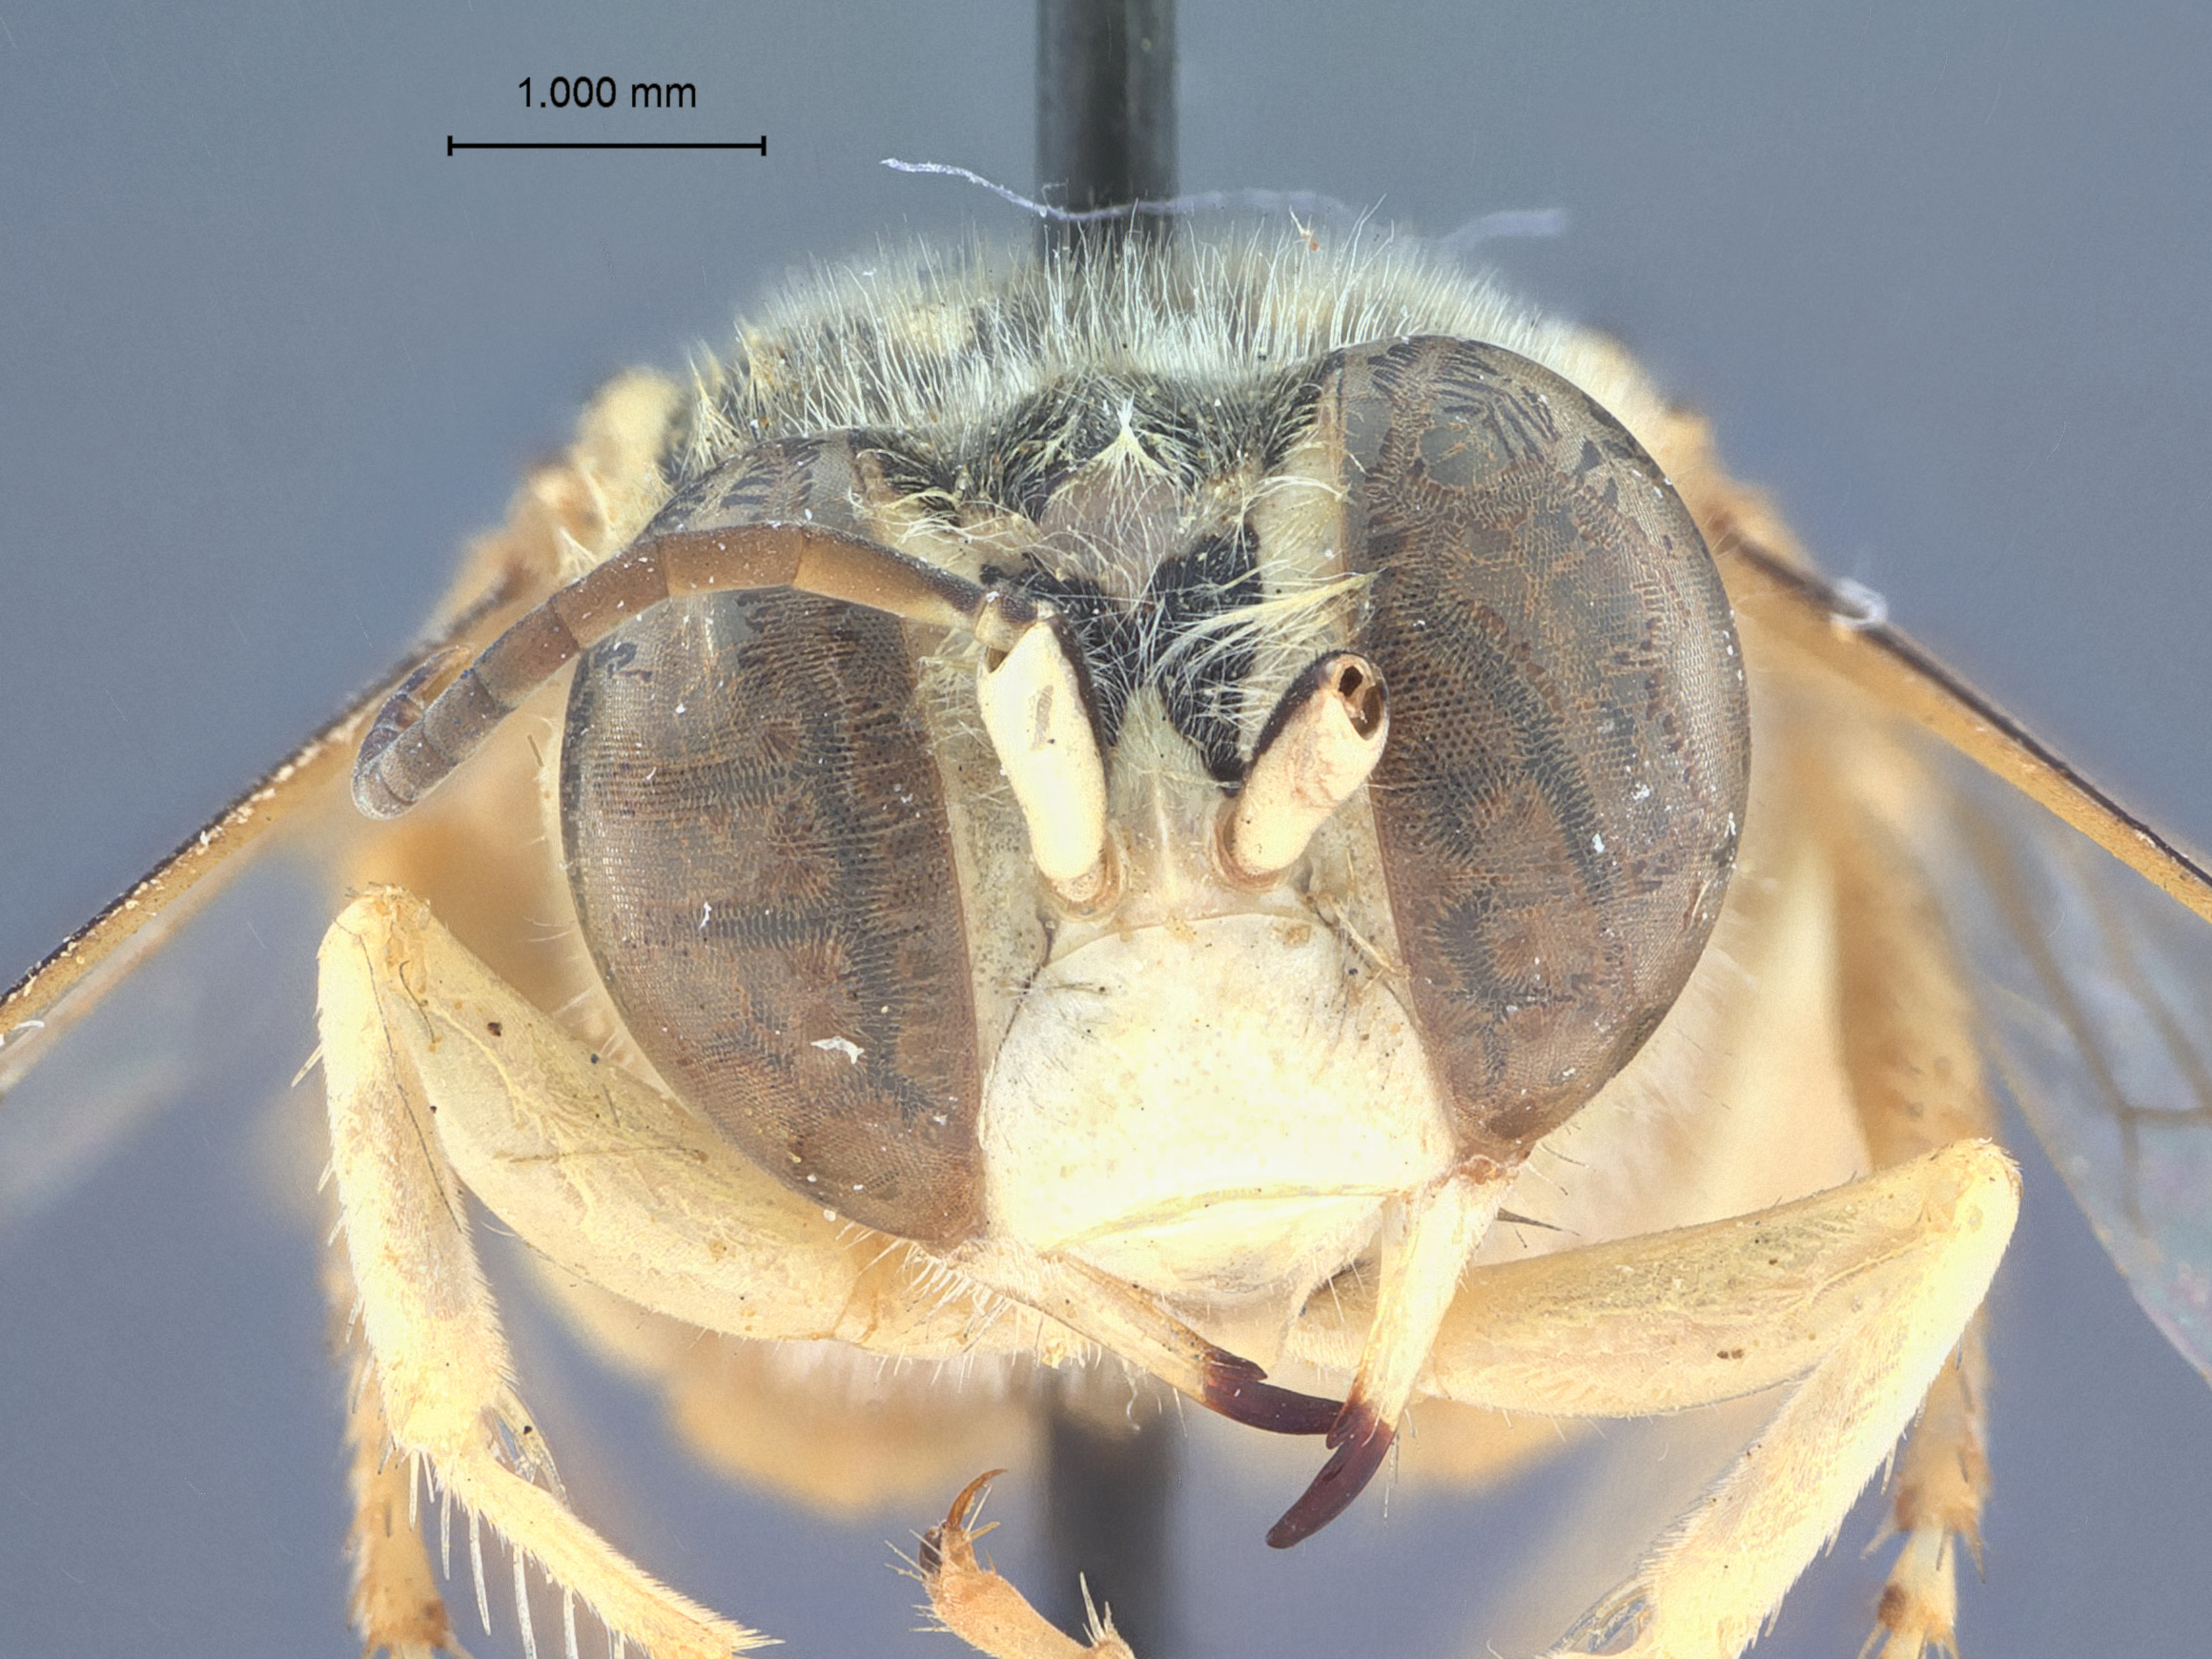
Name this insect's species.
Bembix spalulata
